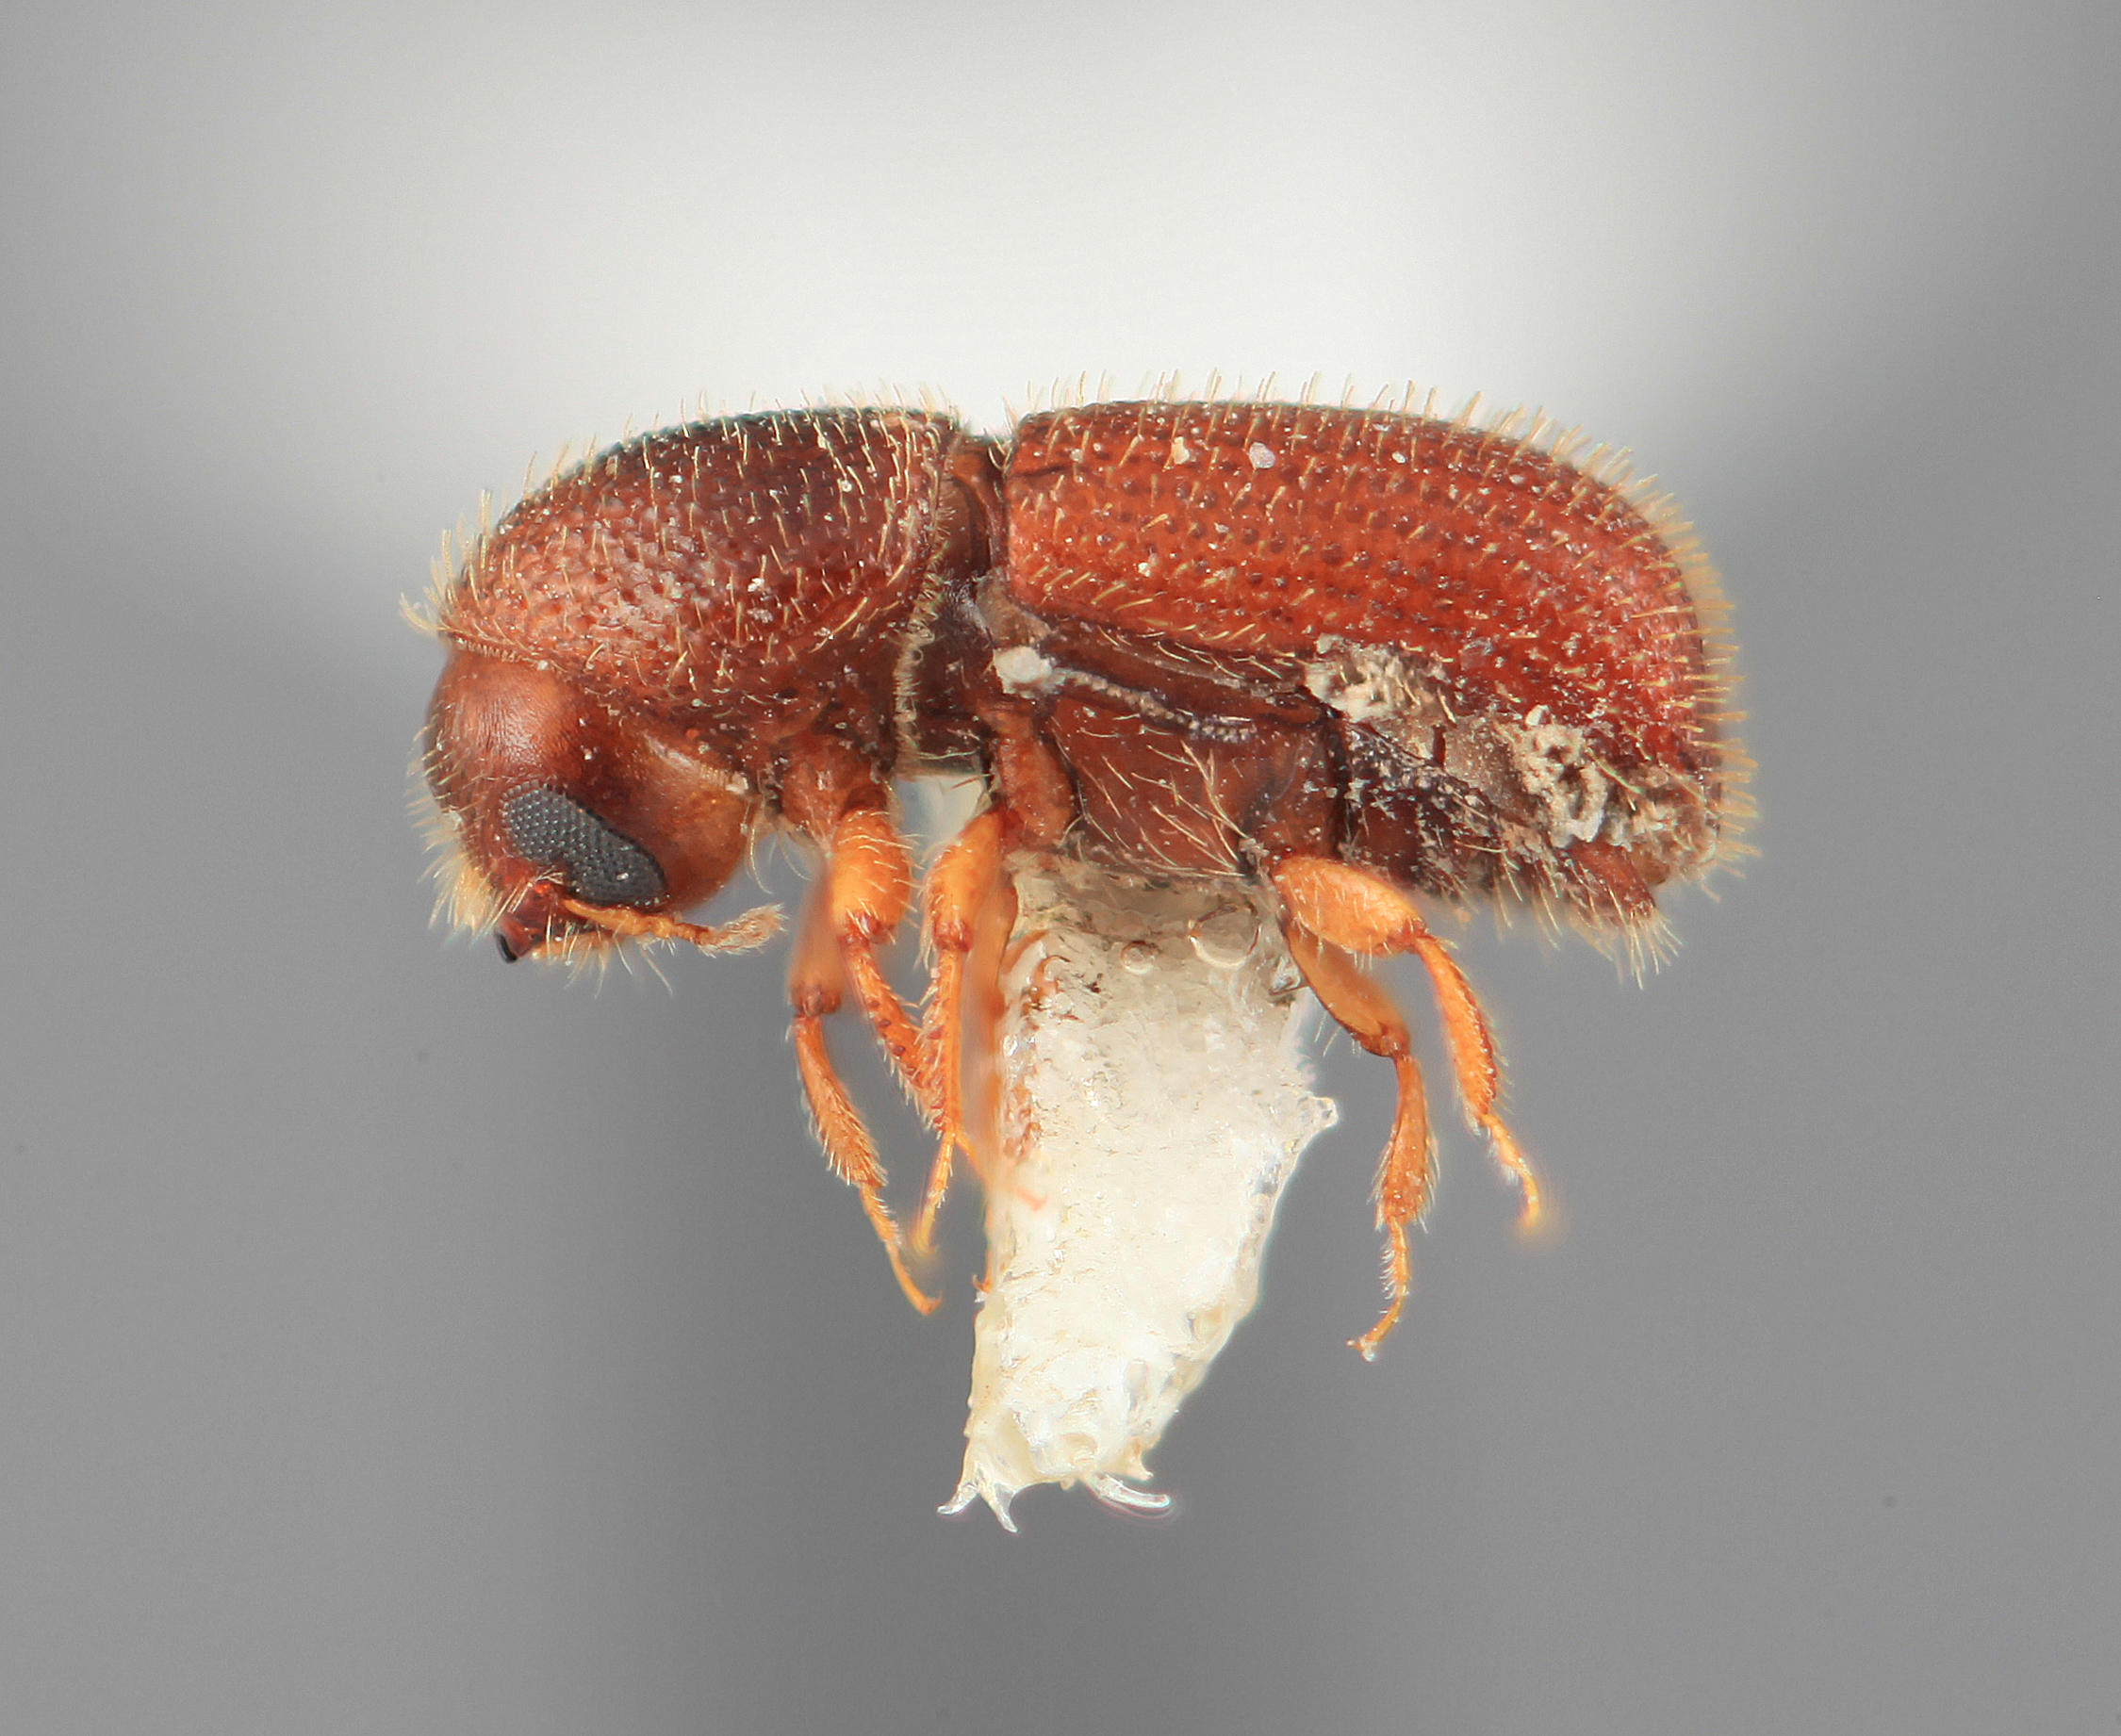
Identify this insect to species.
Dendrocranulus limatus
